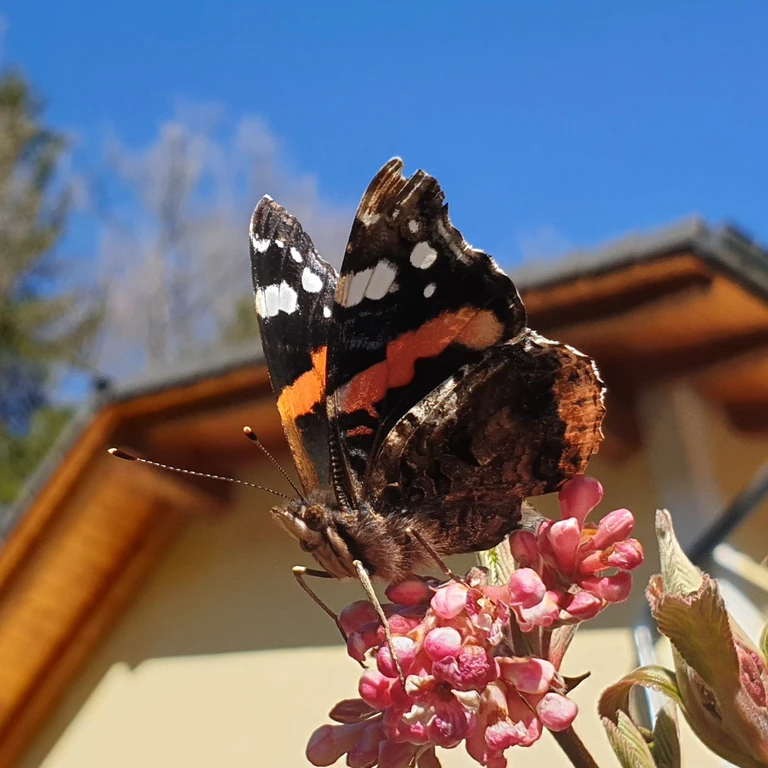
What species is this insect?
Vanessa atalanta
